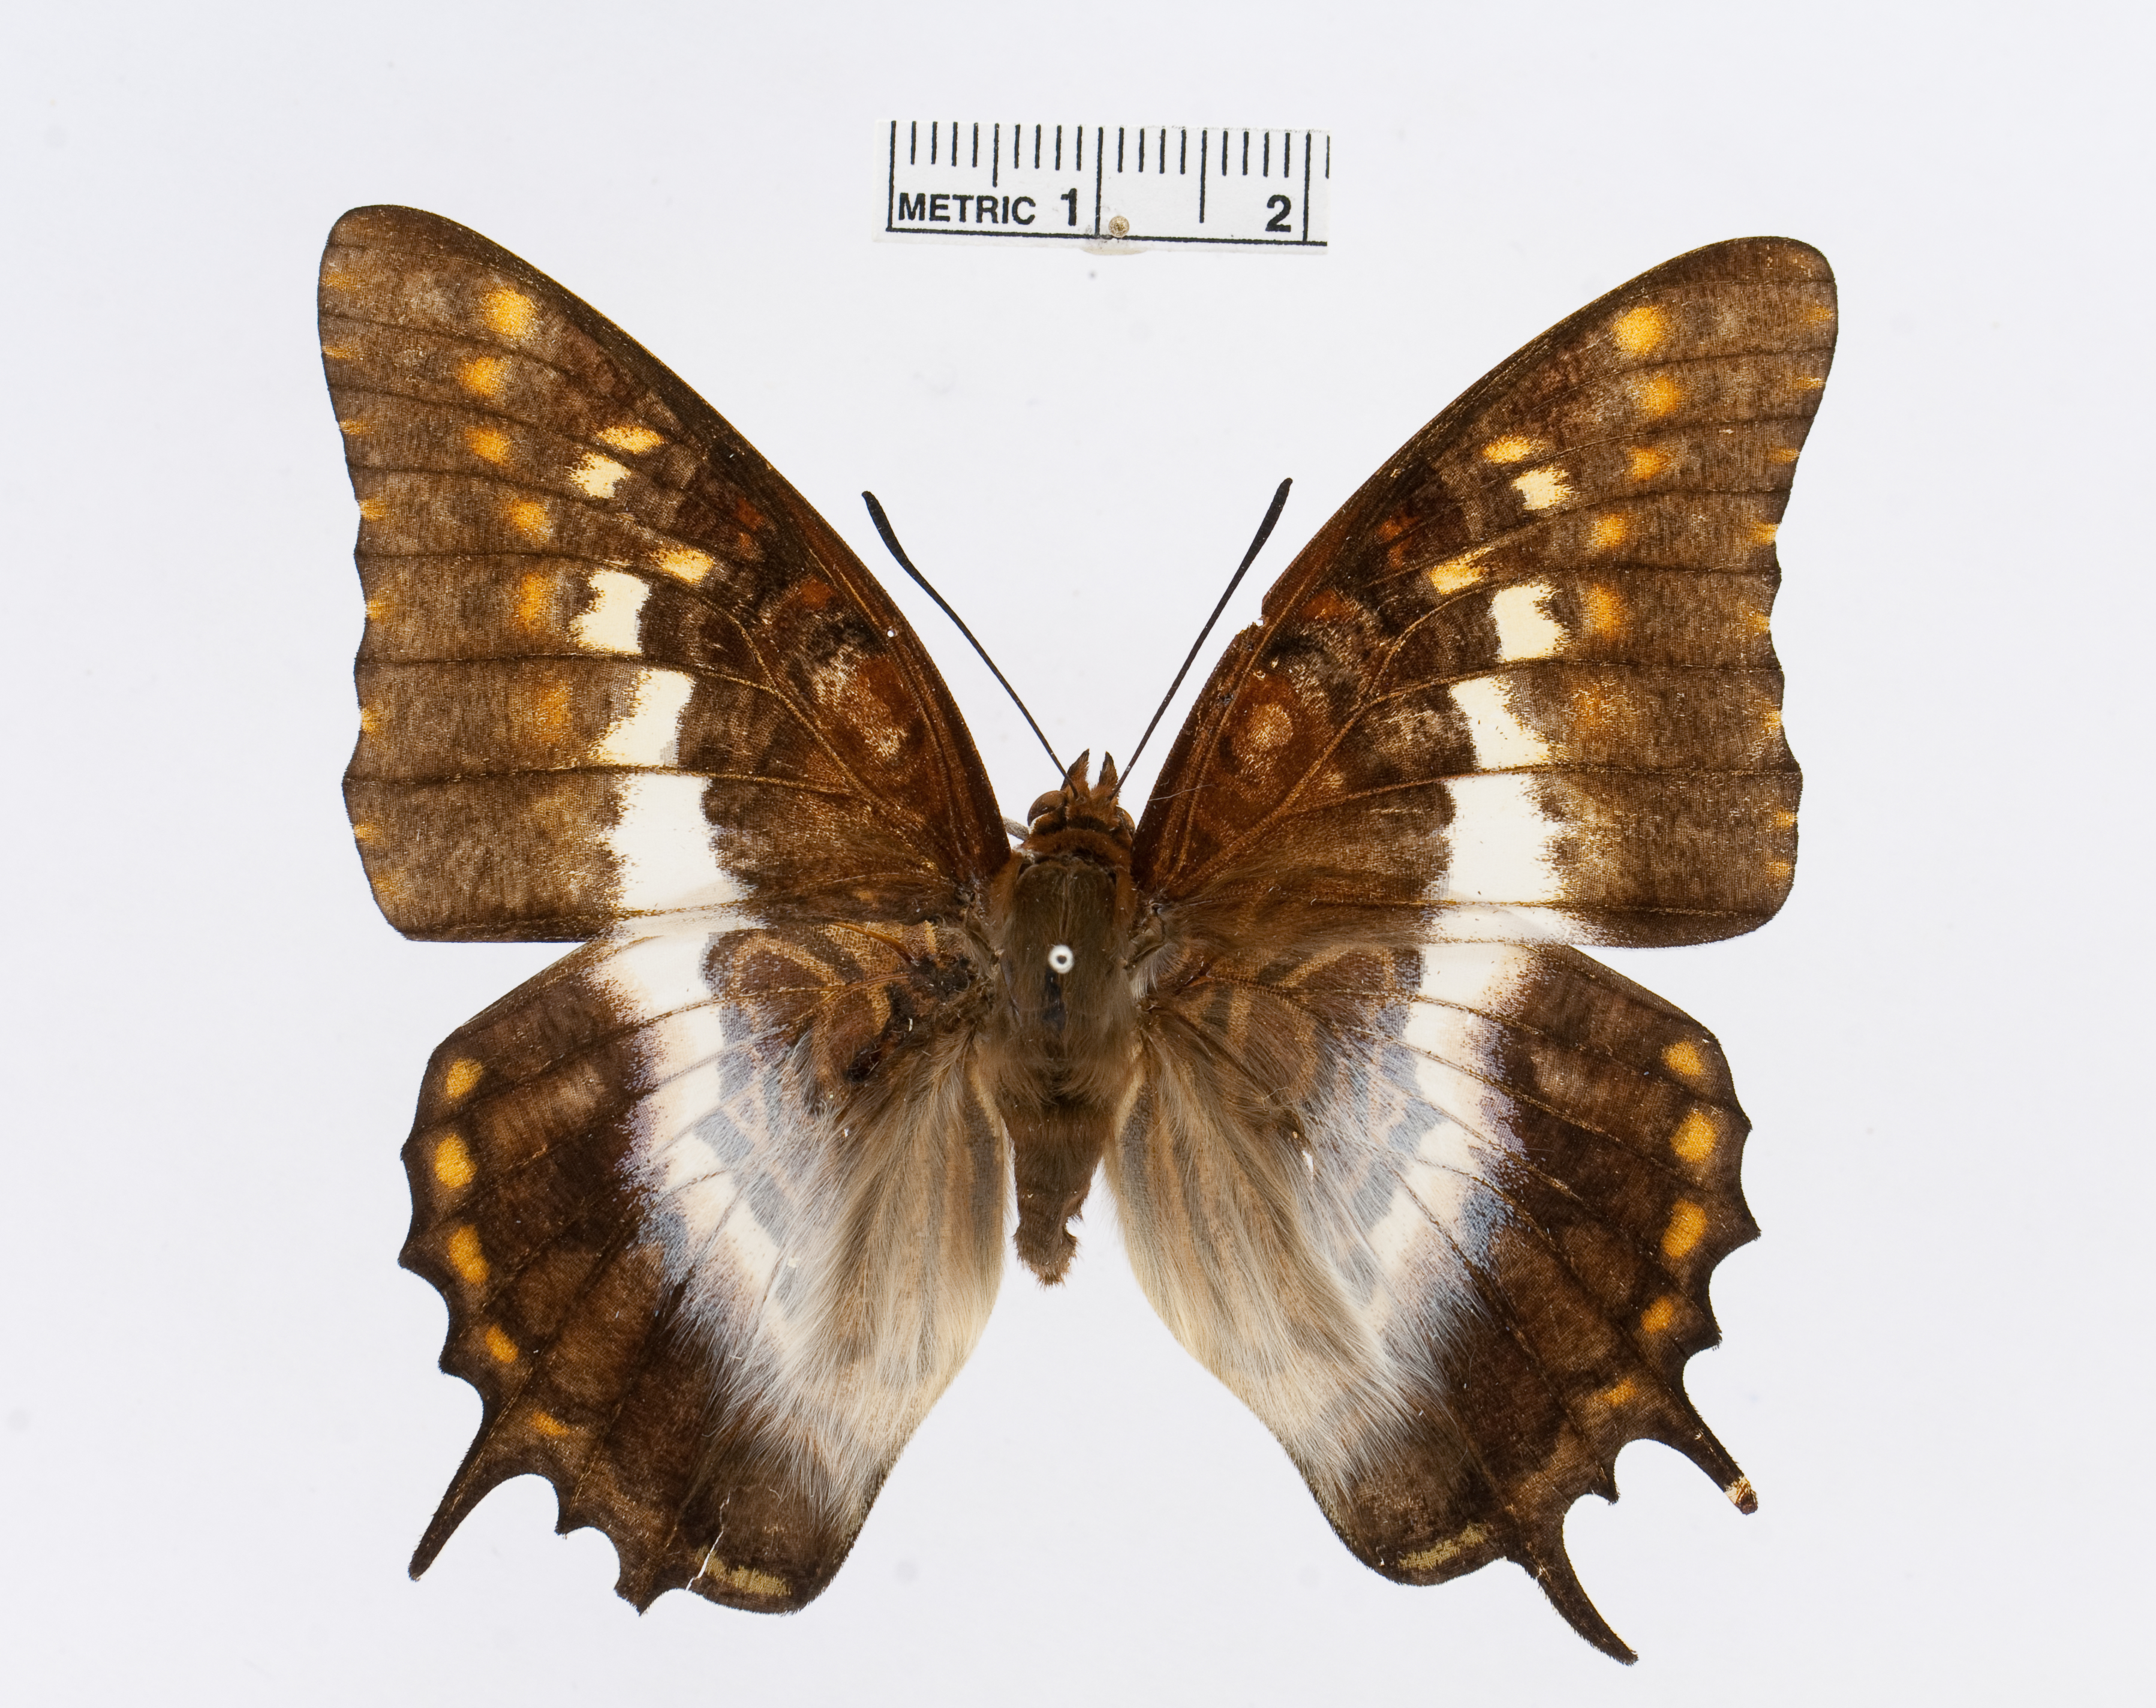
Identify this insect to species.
Charaxes ansorgei
